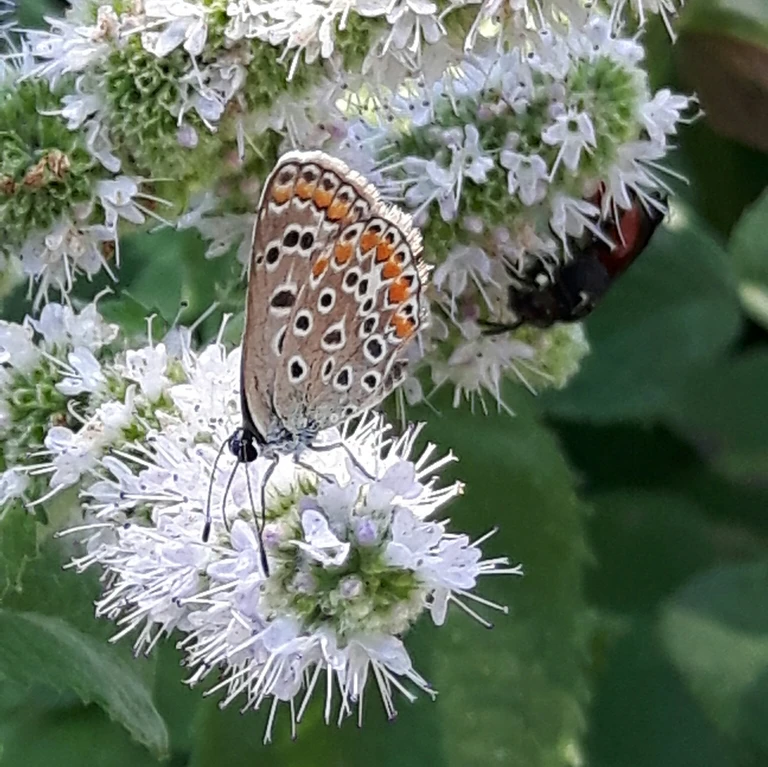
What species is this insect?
Polyommatus icarus
